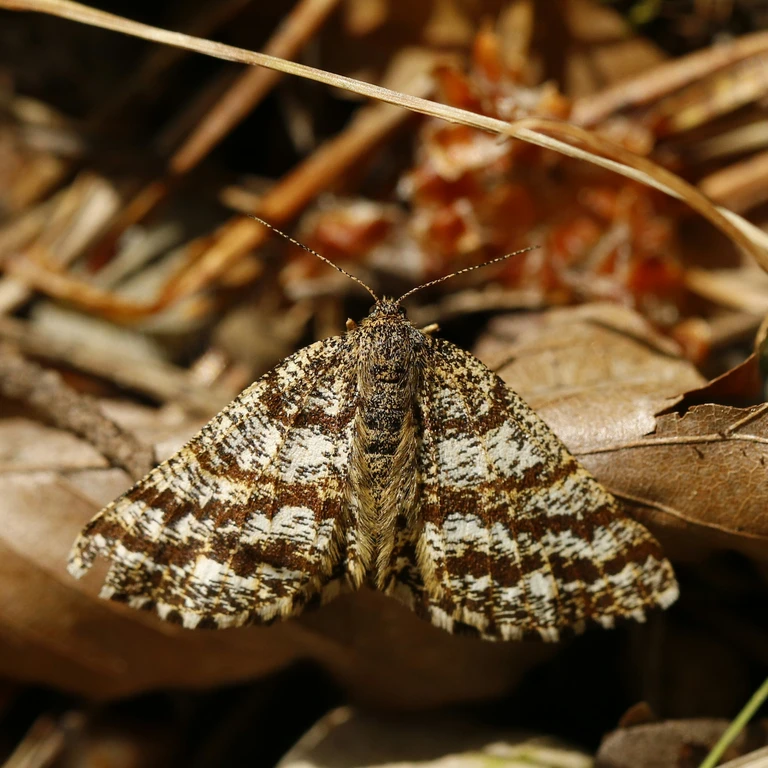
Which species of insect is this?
Ematurga atomaria
